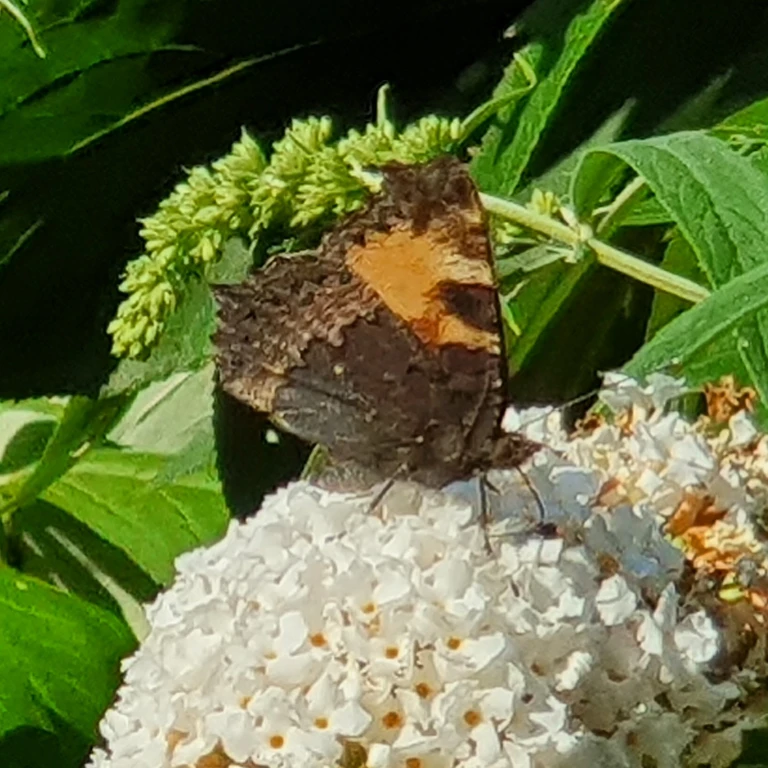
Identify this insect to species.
Aglais urticae
